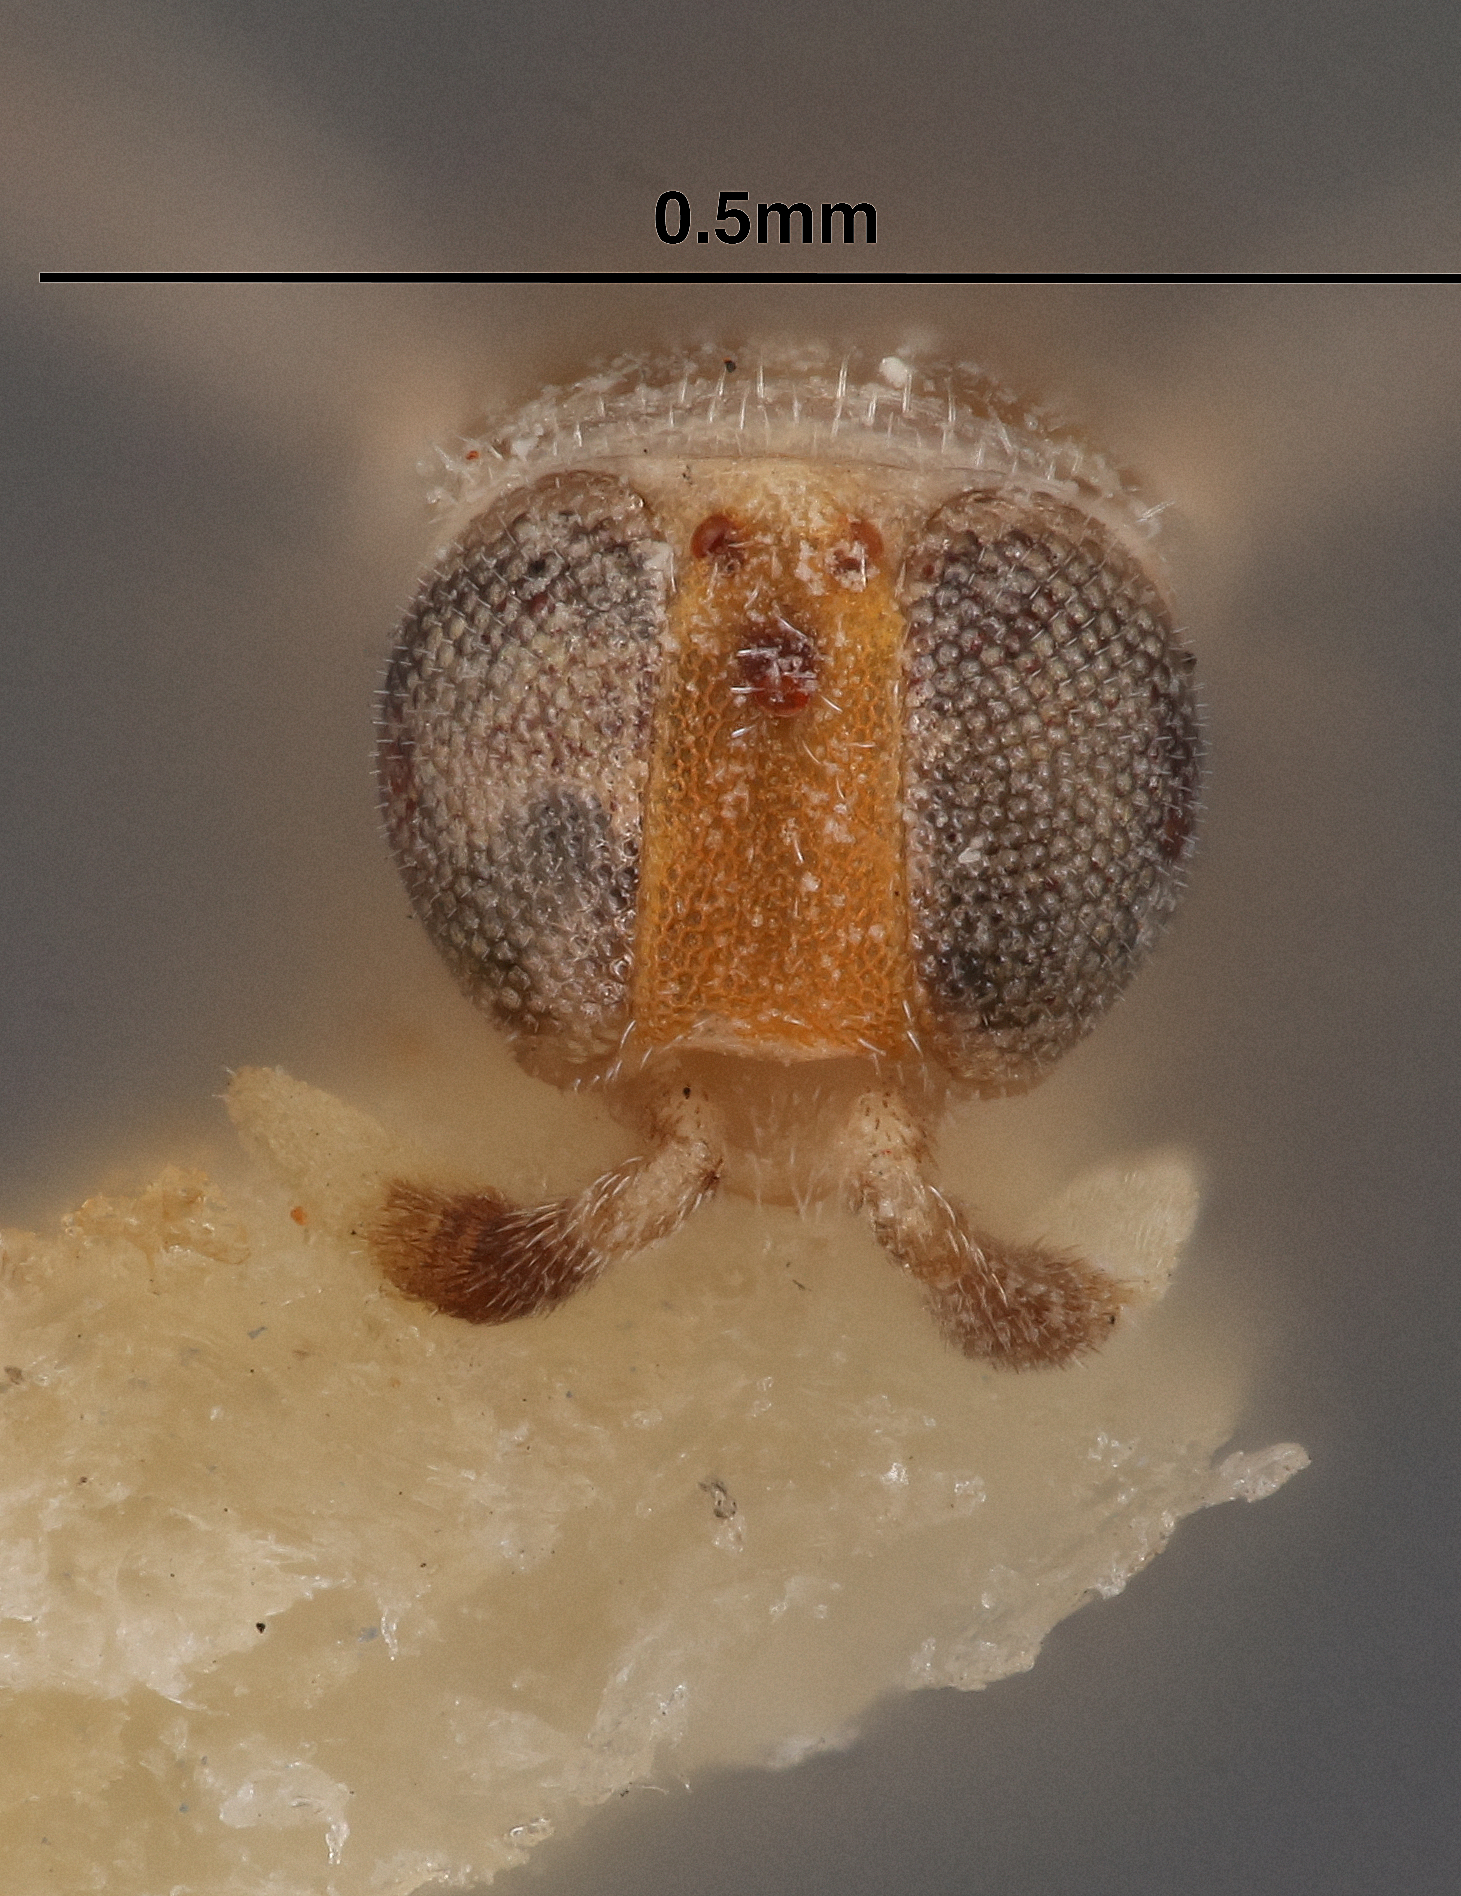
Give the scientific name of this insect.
Pseudaphycus limatulus
